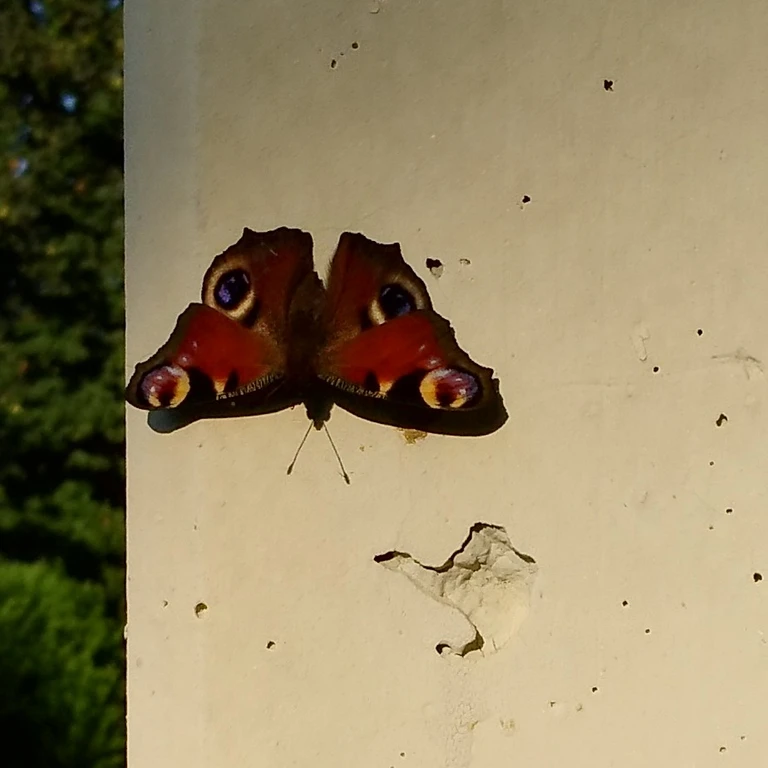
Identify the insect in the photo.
Aglais io
